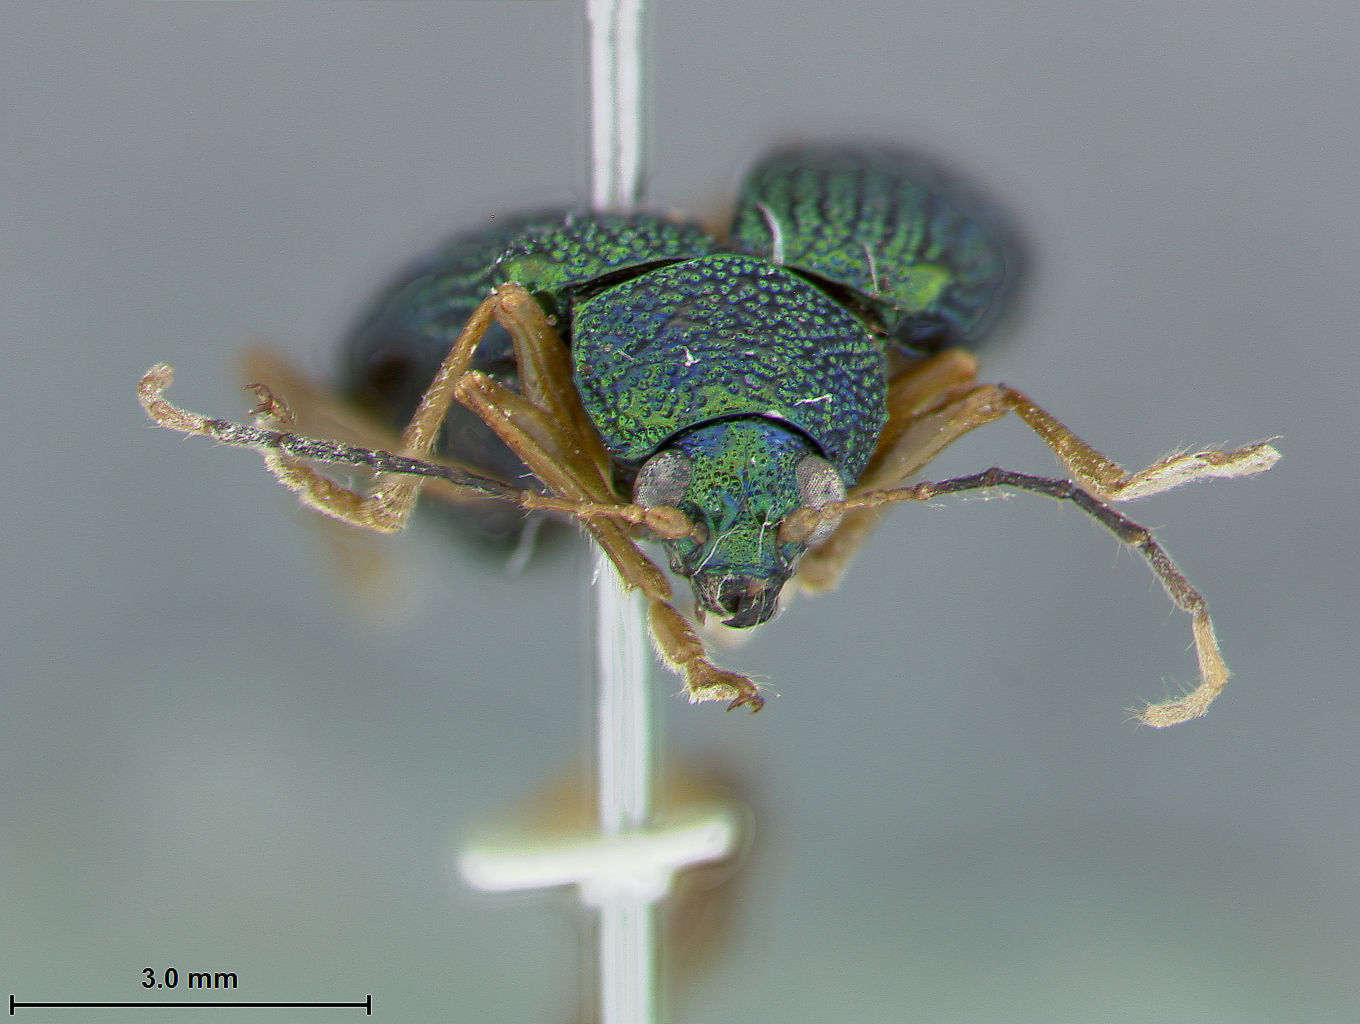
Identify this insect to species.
Colaspis banoensis
